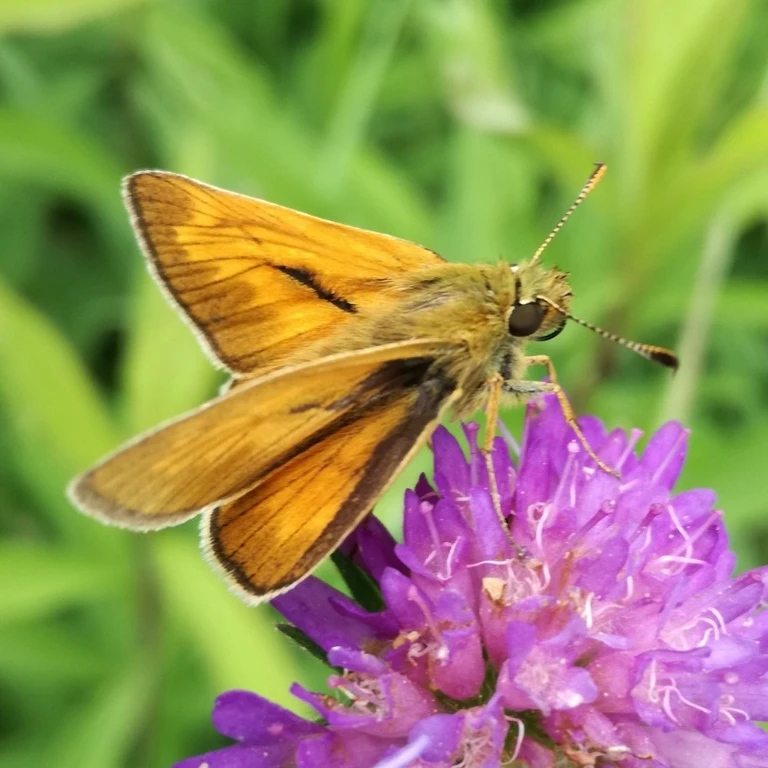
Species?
Ochlodes sylvanus (also Ochlodes venata)
